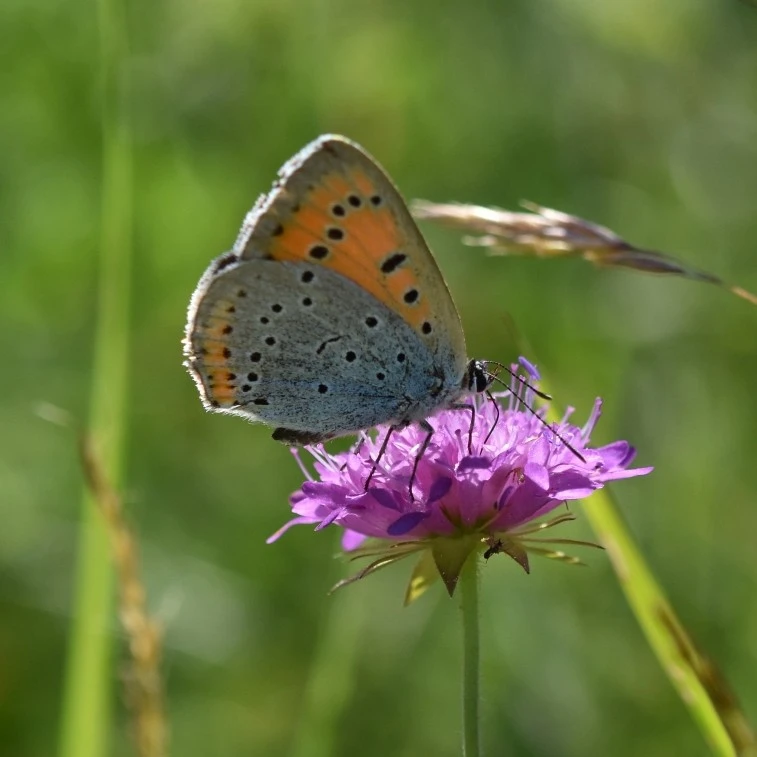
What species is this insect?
Lycaena dispar
